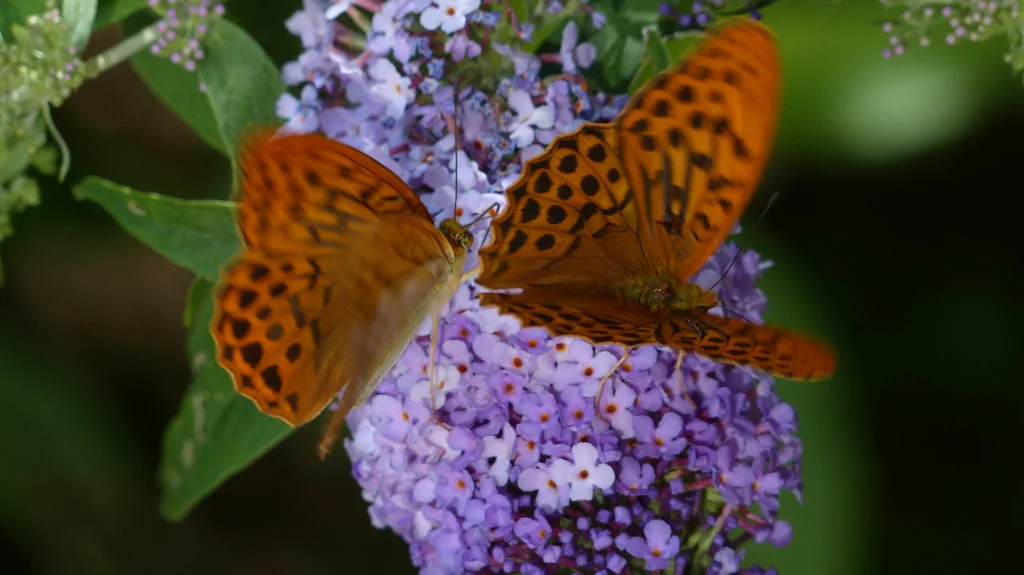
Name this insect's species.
Argynnis paphia
